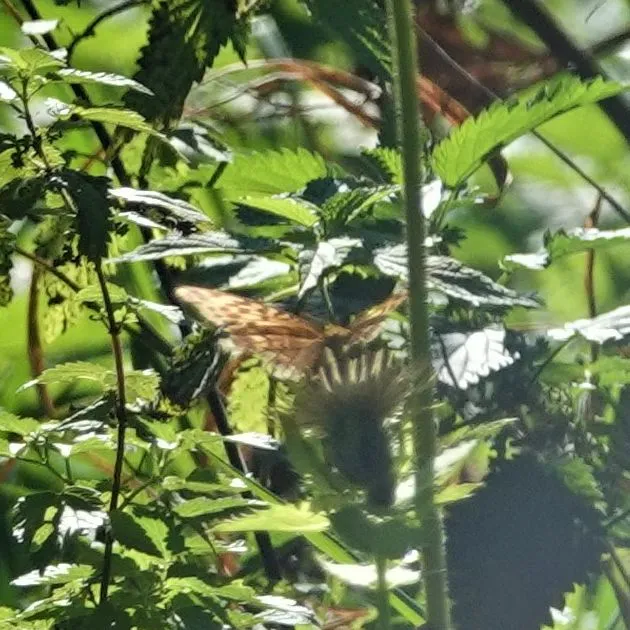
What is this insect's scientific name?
Argynnis paphia
